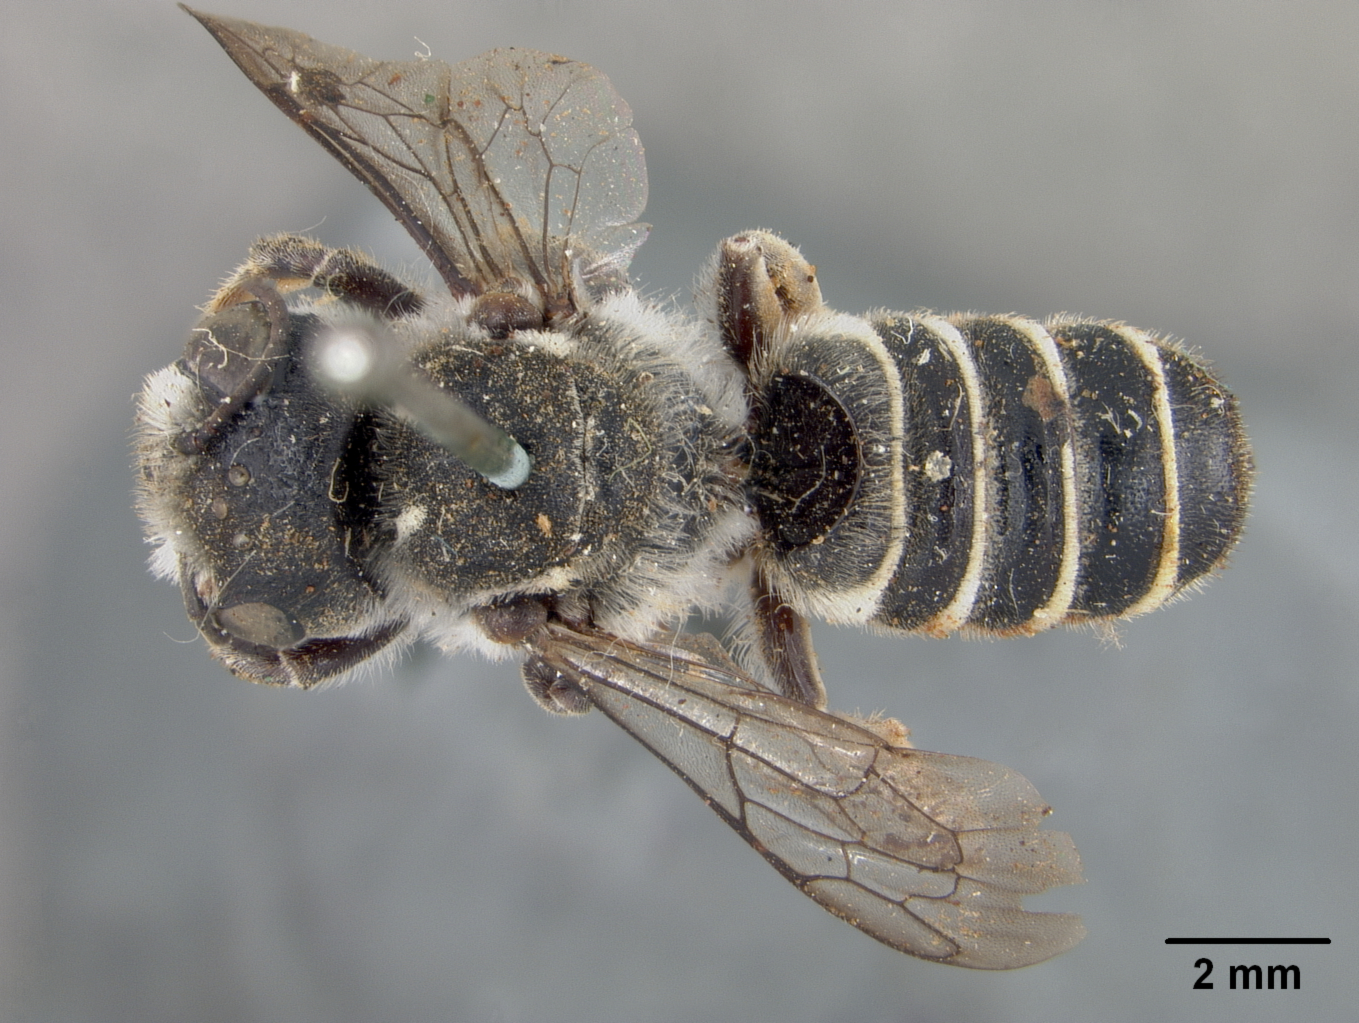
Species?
Megachile prosopidis
